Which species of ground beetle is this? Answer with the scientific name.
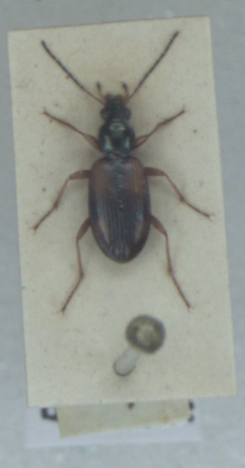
Bembidion fluviatile
